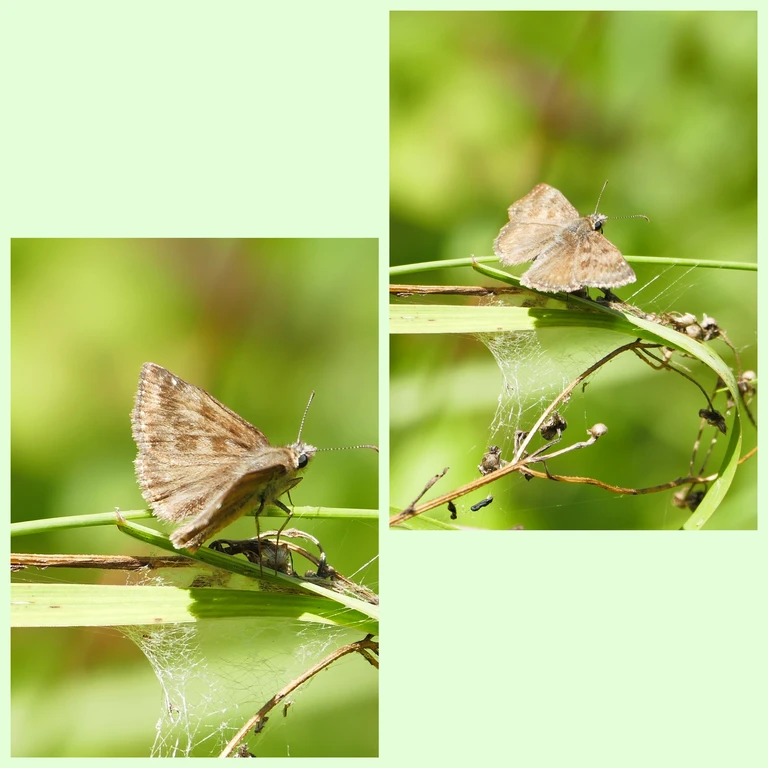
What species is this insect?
Erynnis tages
